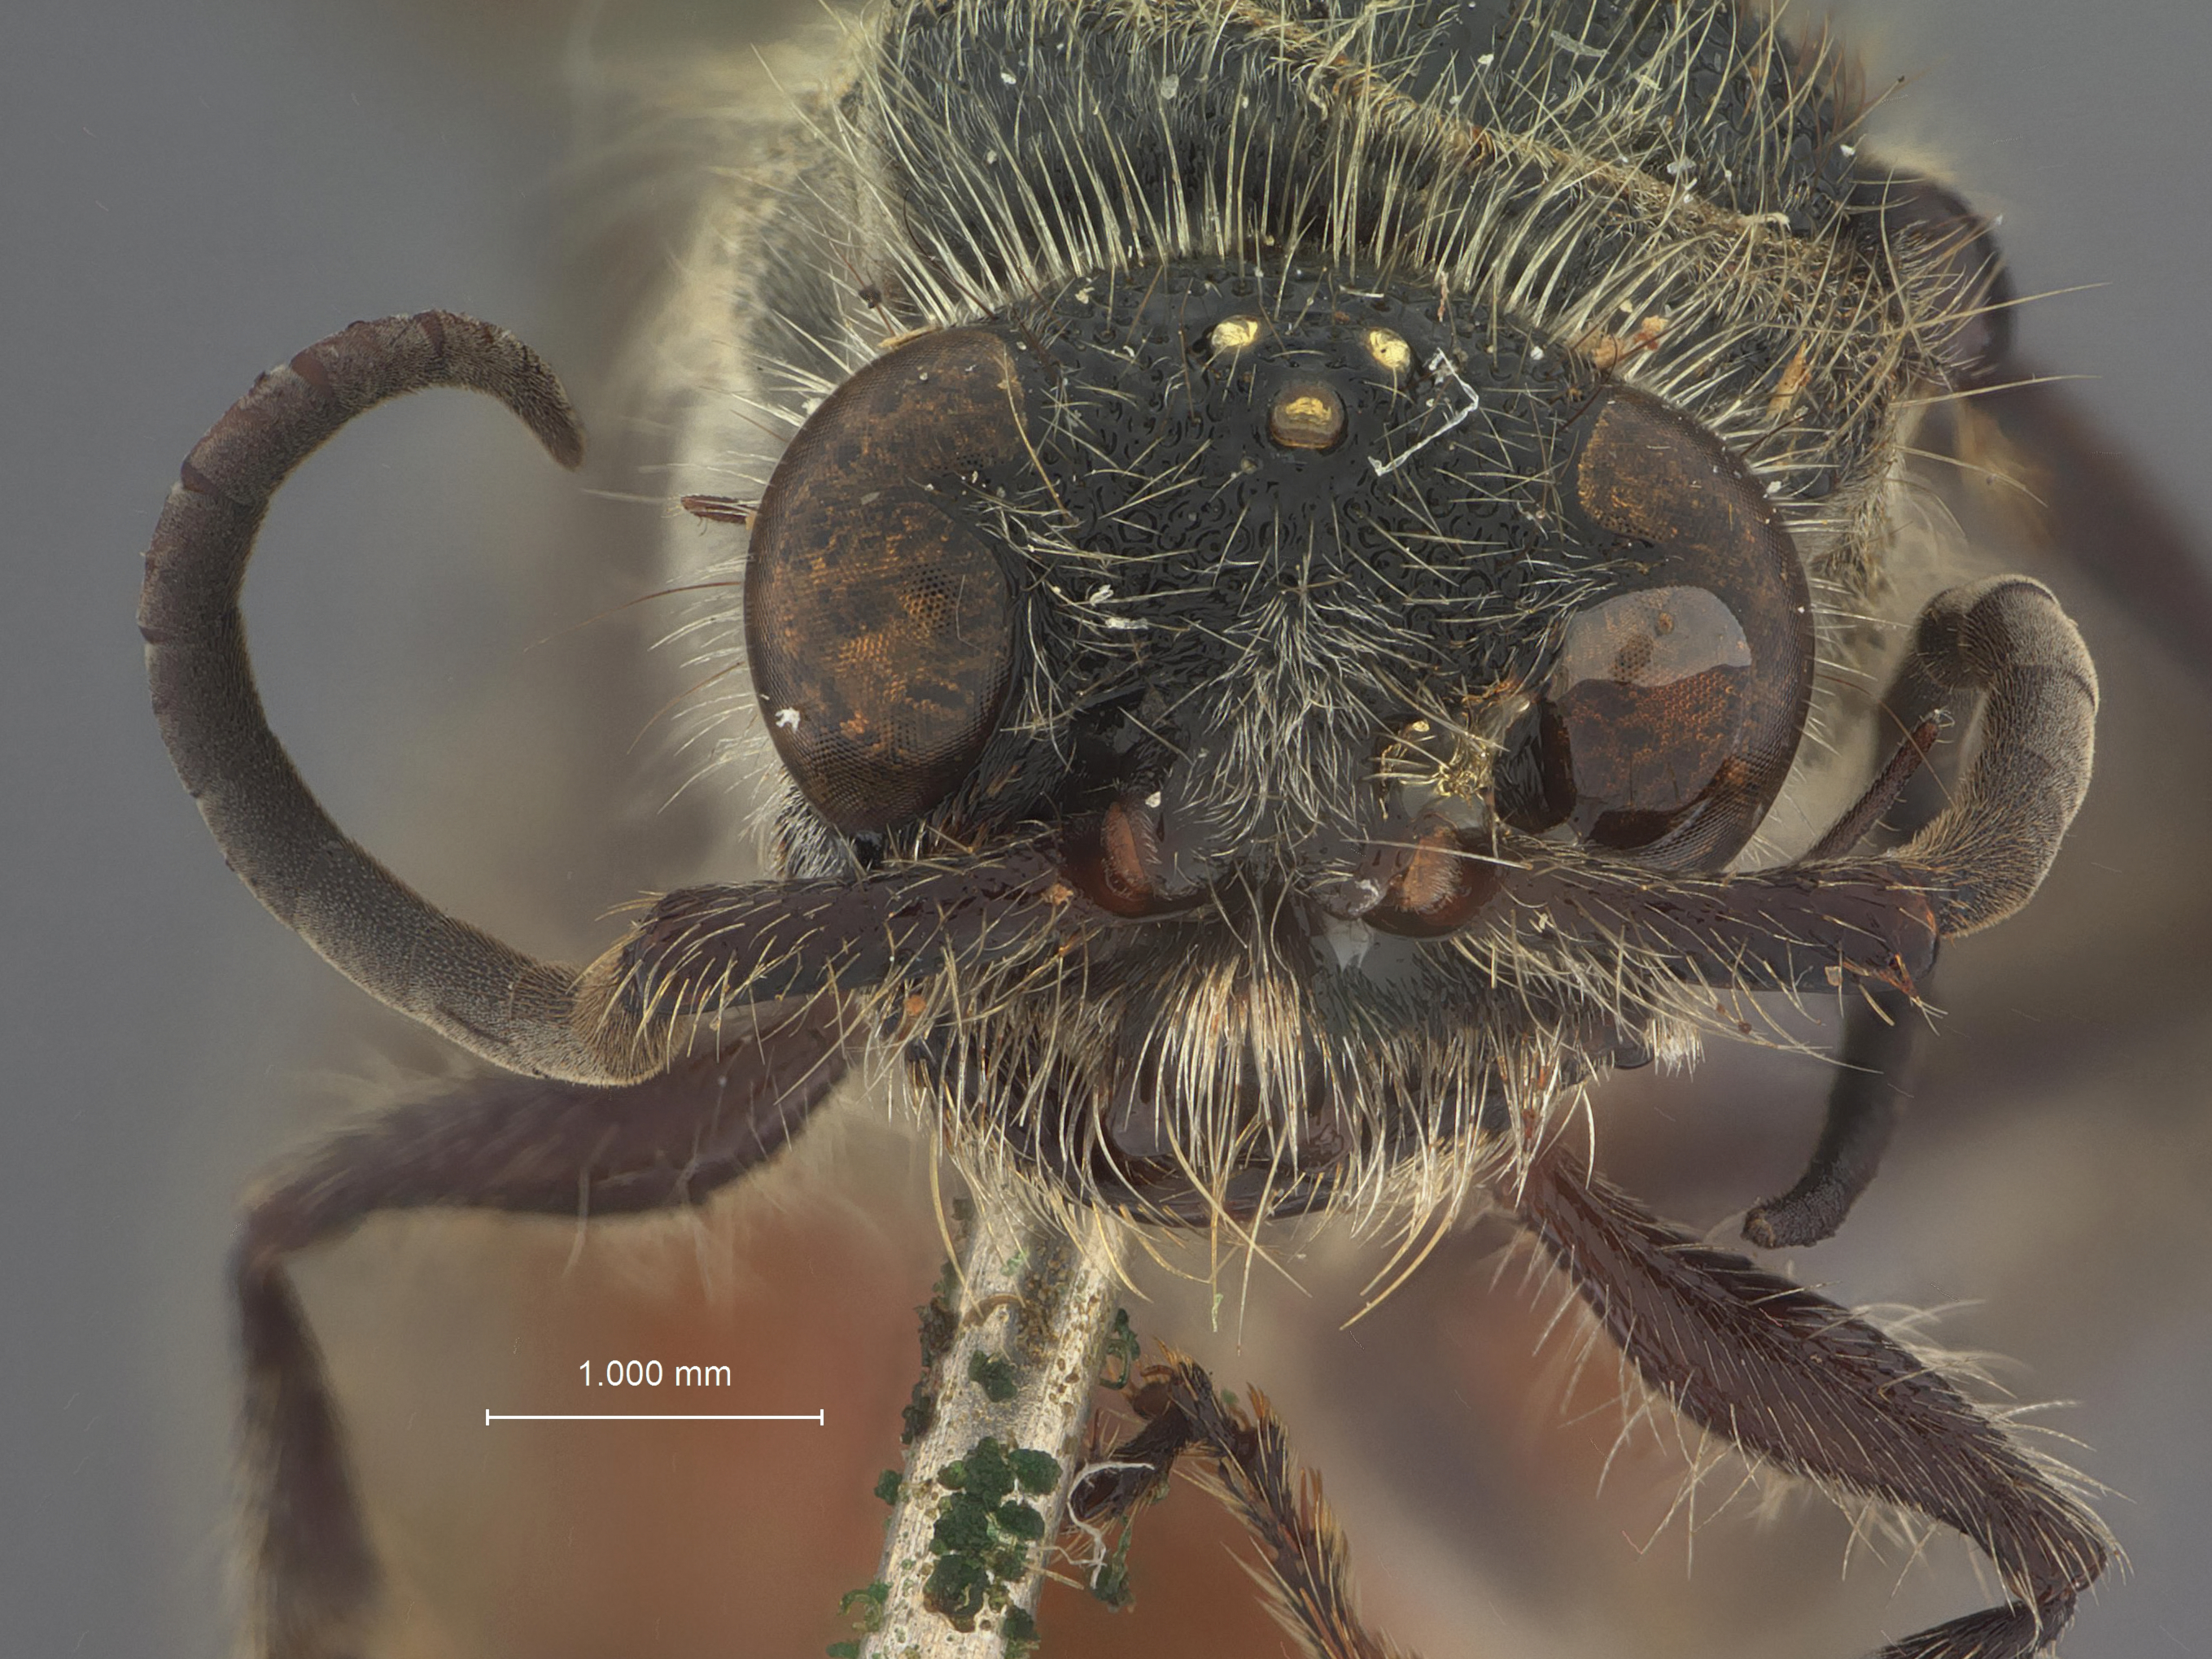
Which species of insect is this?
Squamulotilla erato
